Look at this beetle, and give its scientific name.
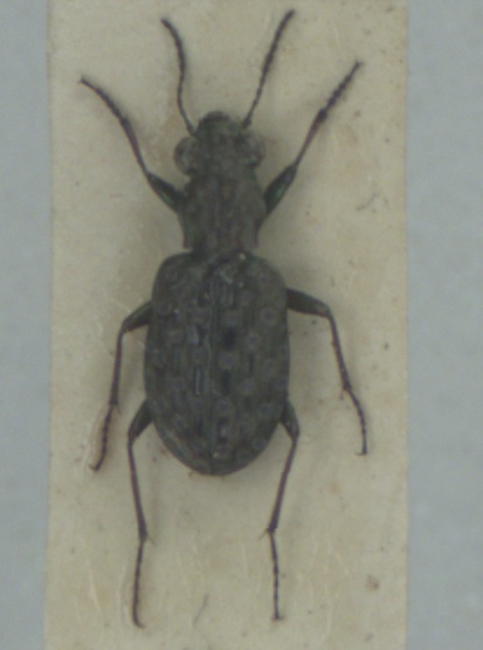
Elaphrus cupreus
